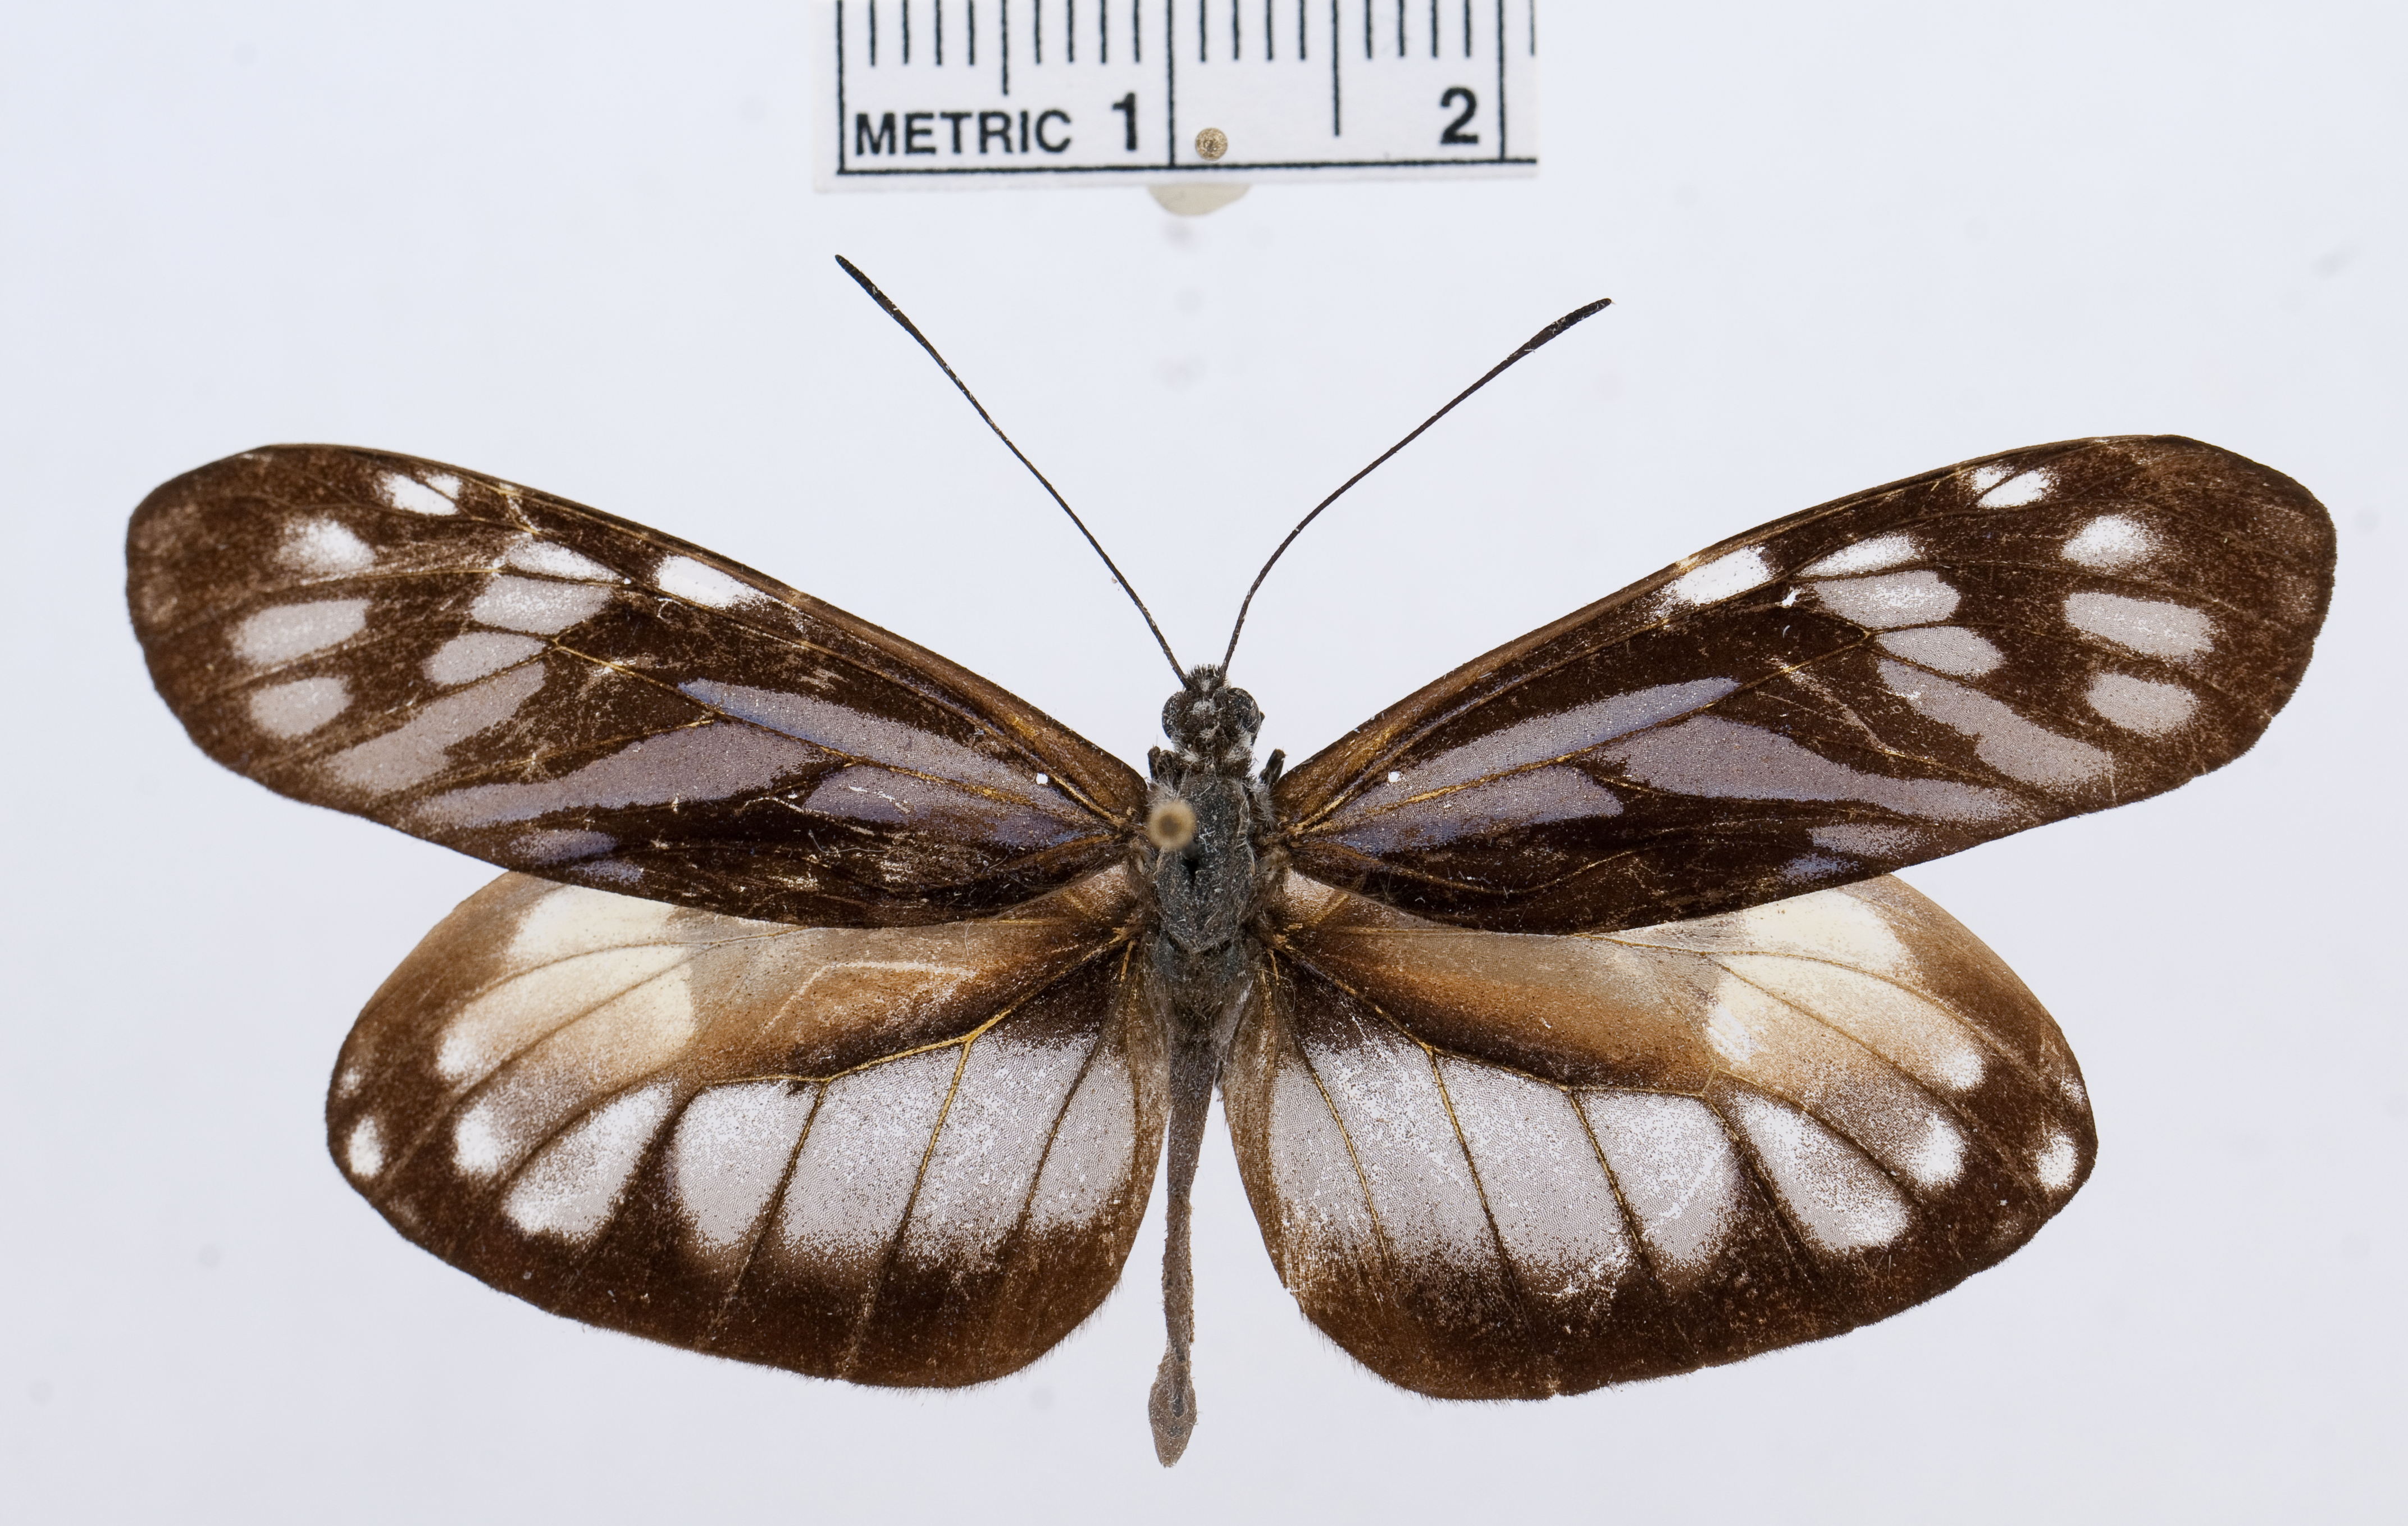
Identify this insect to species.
Patia rhetes
